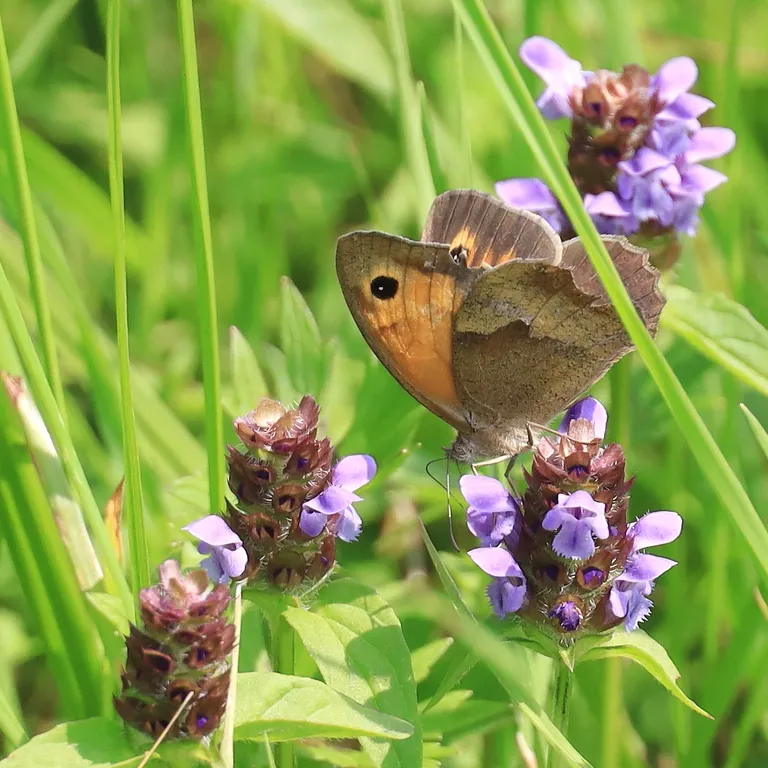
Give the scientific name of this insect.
Maniola jurtina
